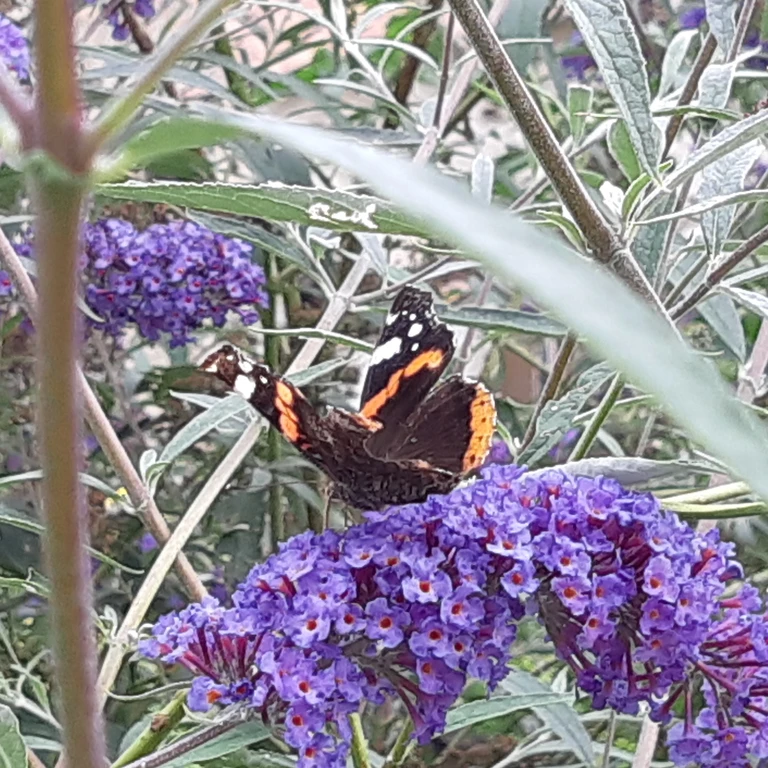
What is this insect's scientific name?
Vanessa atalanta
